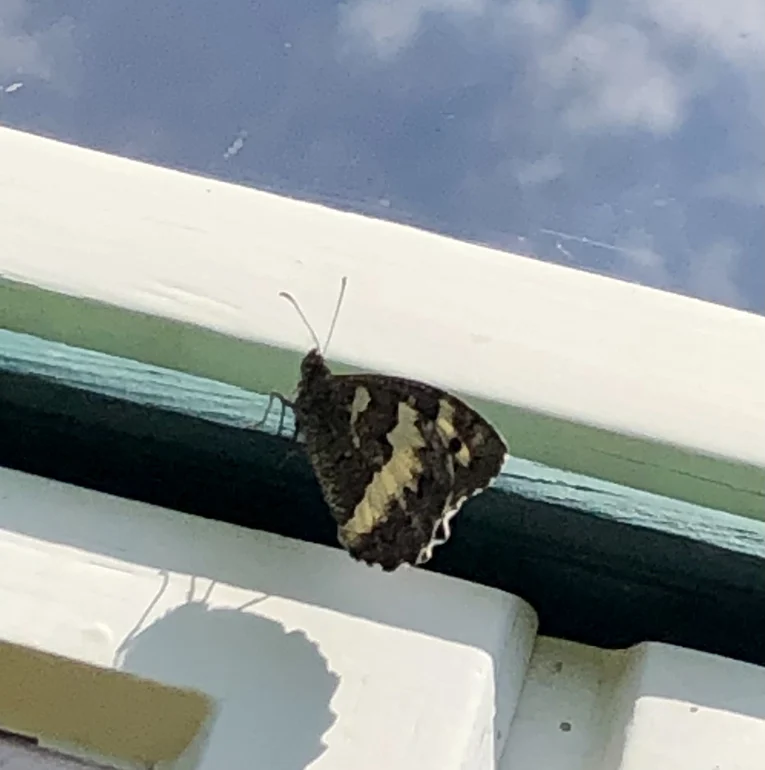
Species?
Brintesia circe
